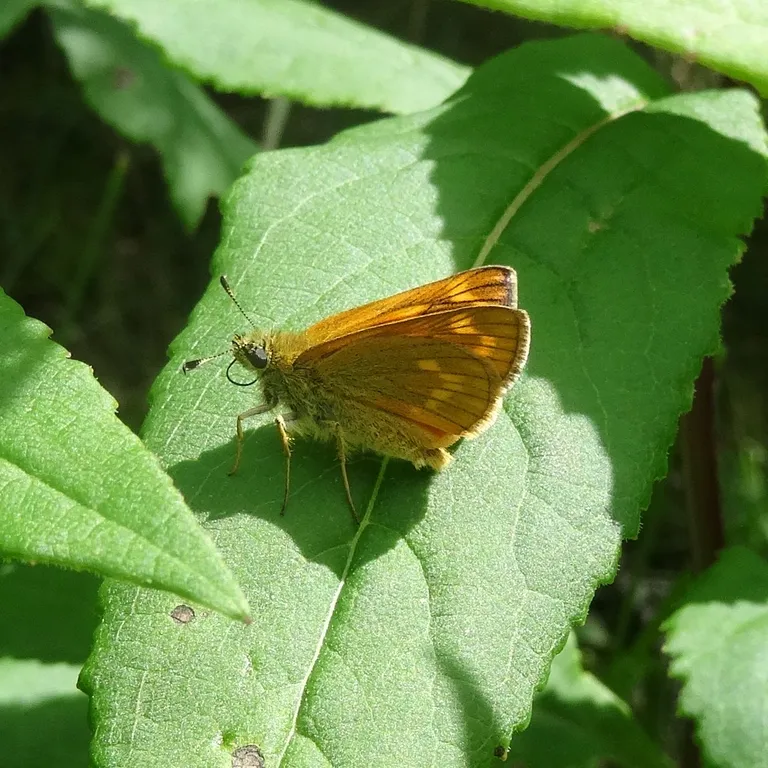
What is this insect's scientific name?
Ochlodes sylvanus (also Ochlodes venata)
